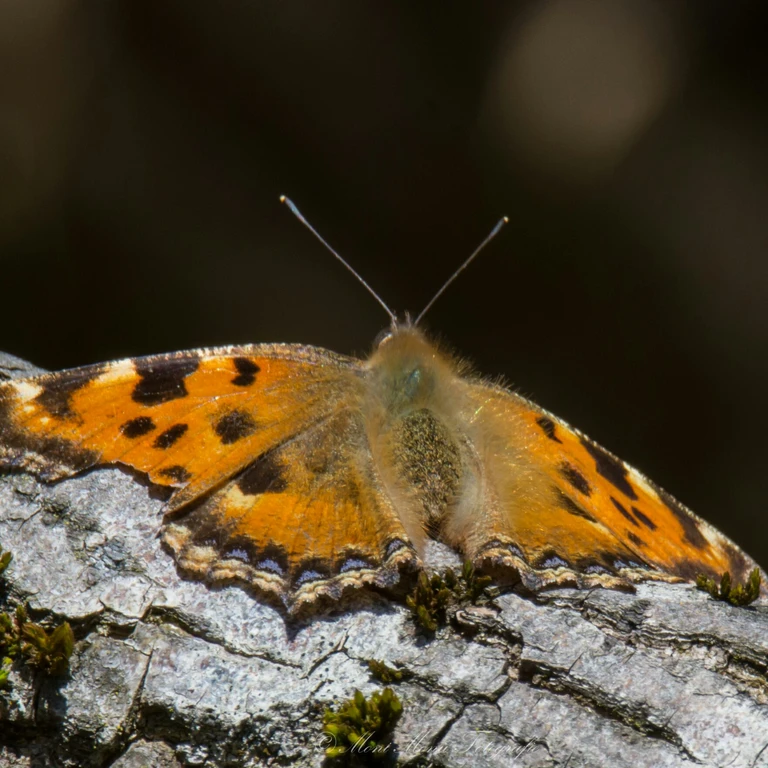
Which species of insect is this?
Nymphalis polychloros
